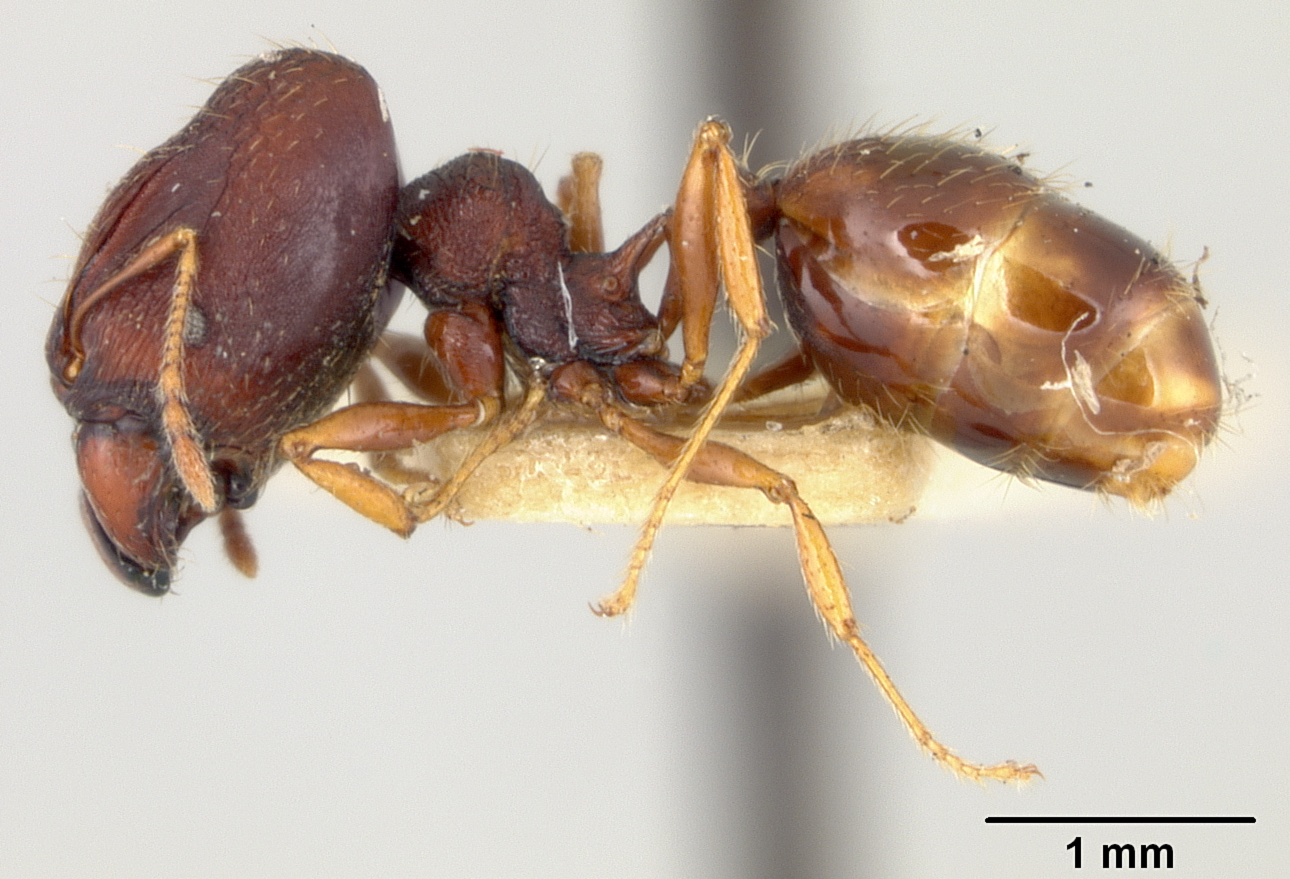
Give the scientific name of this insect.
Pheidole caldwelli
